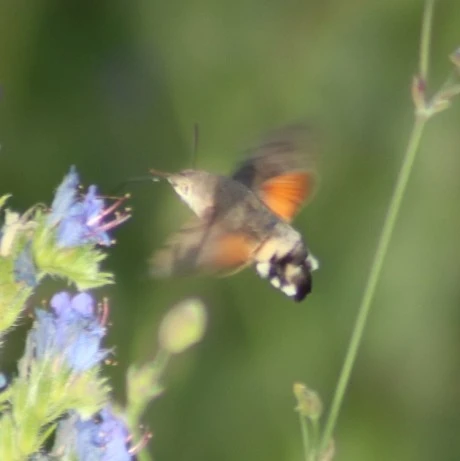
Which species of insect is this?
Macroglossum stellatarum
